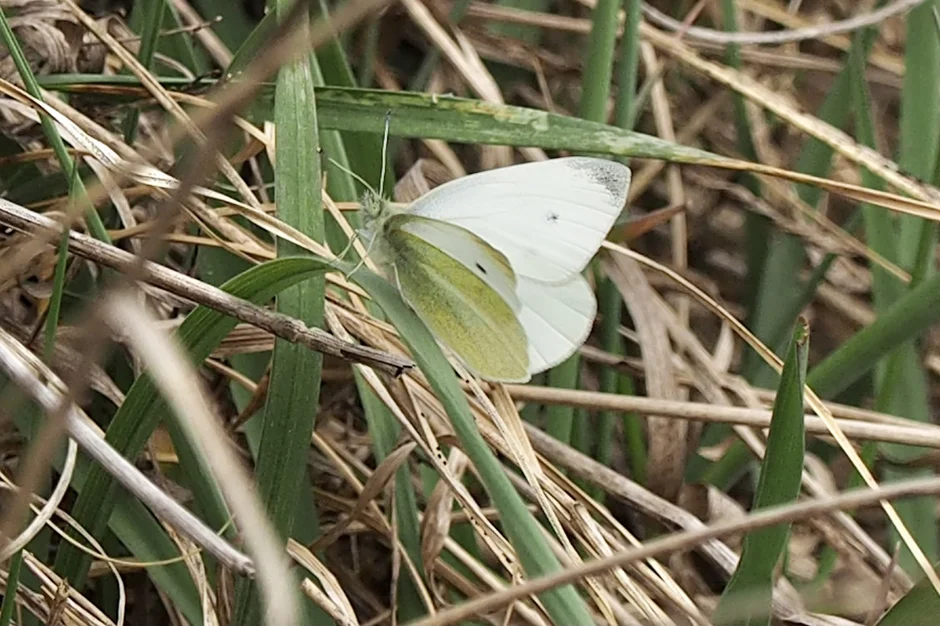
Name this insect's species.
Pieris rapae
